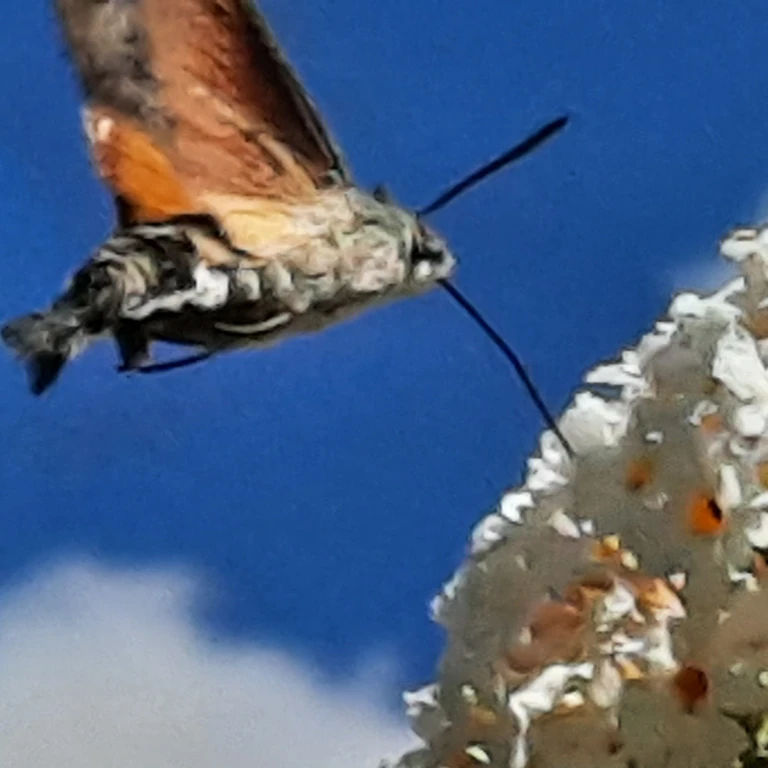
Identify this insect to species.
Macroglossum stellatarum
